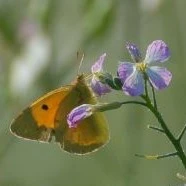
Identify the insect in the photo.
Colias croceus
